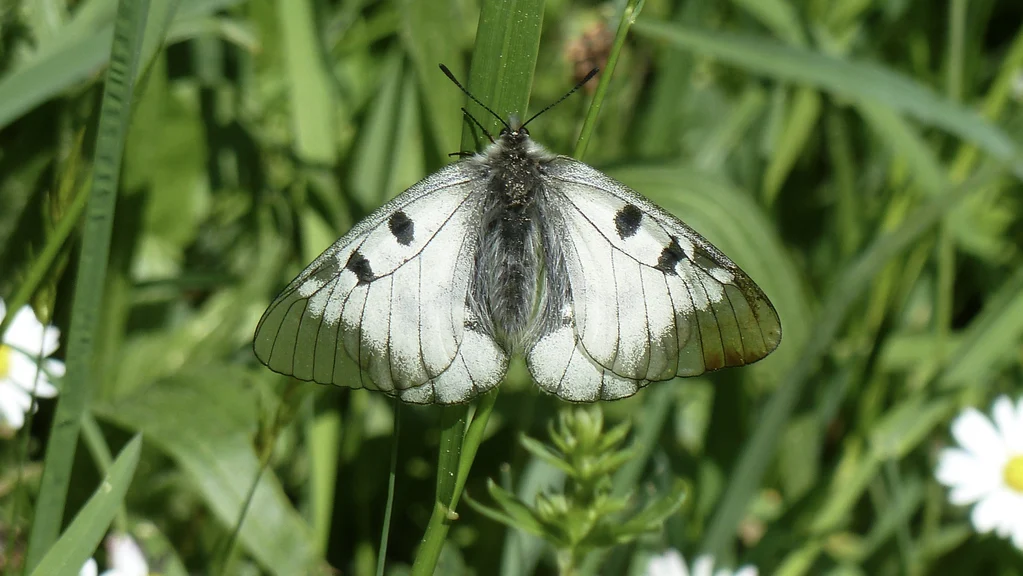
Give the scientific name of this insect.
Parnassius mnemosyne
